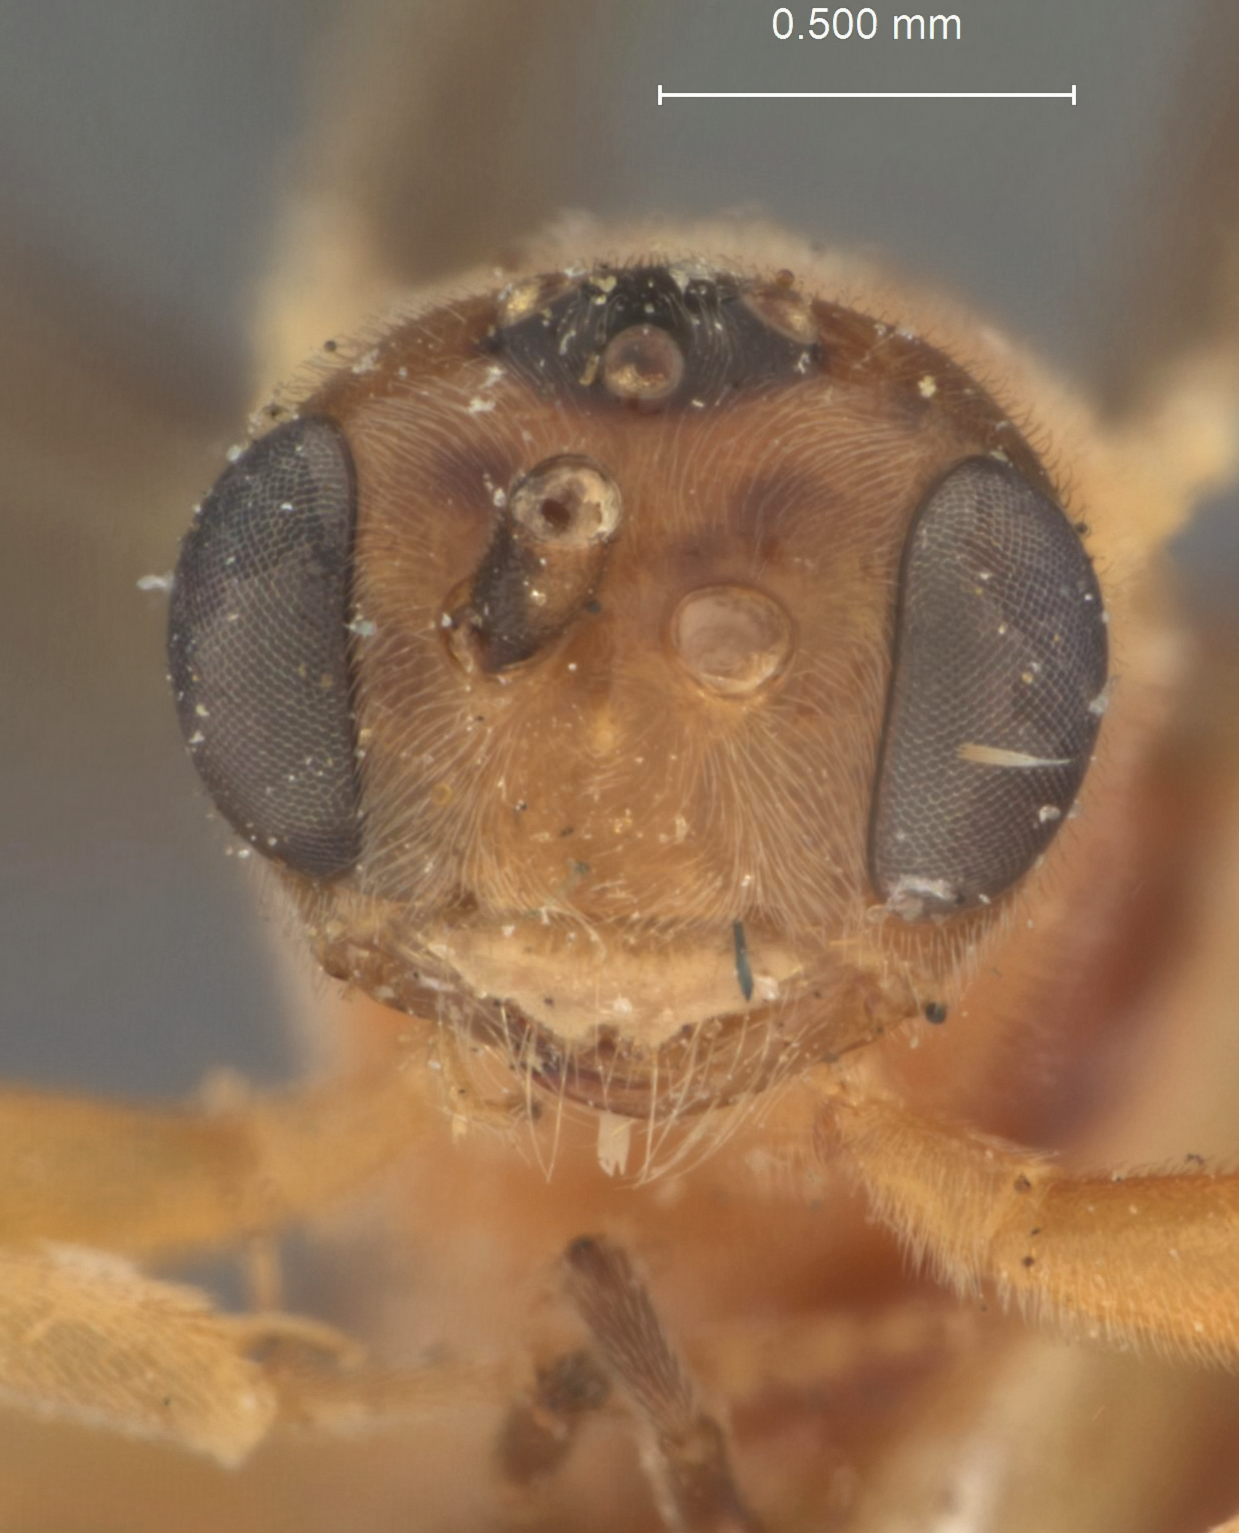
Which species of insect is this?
Boethus howardi
